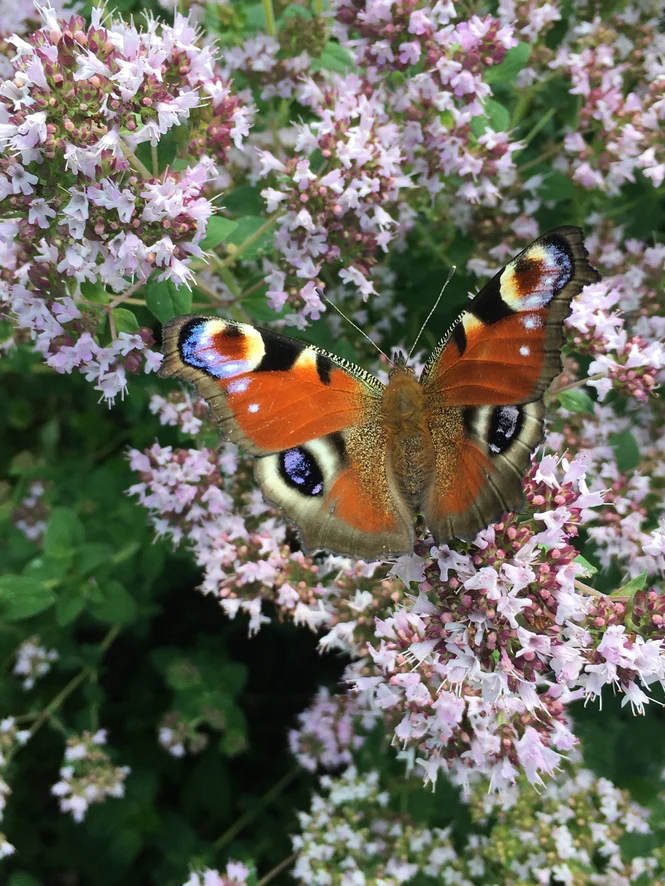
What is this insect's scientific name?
Aglais io
